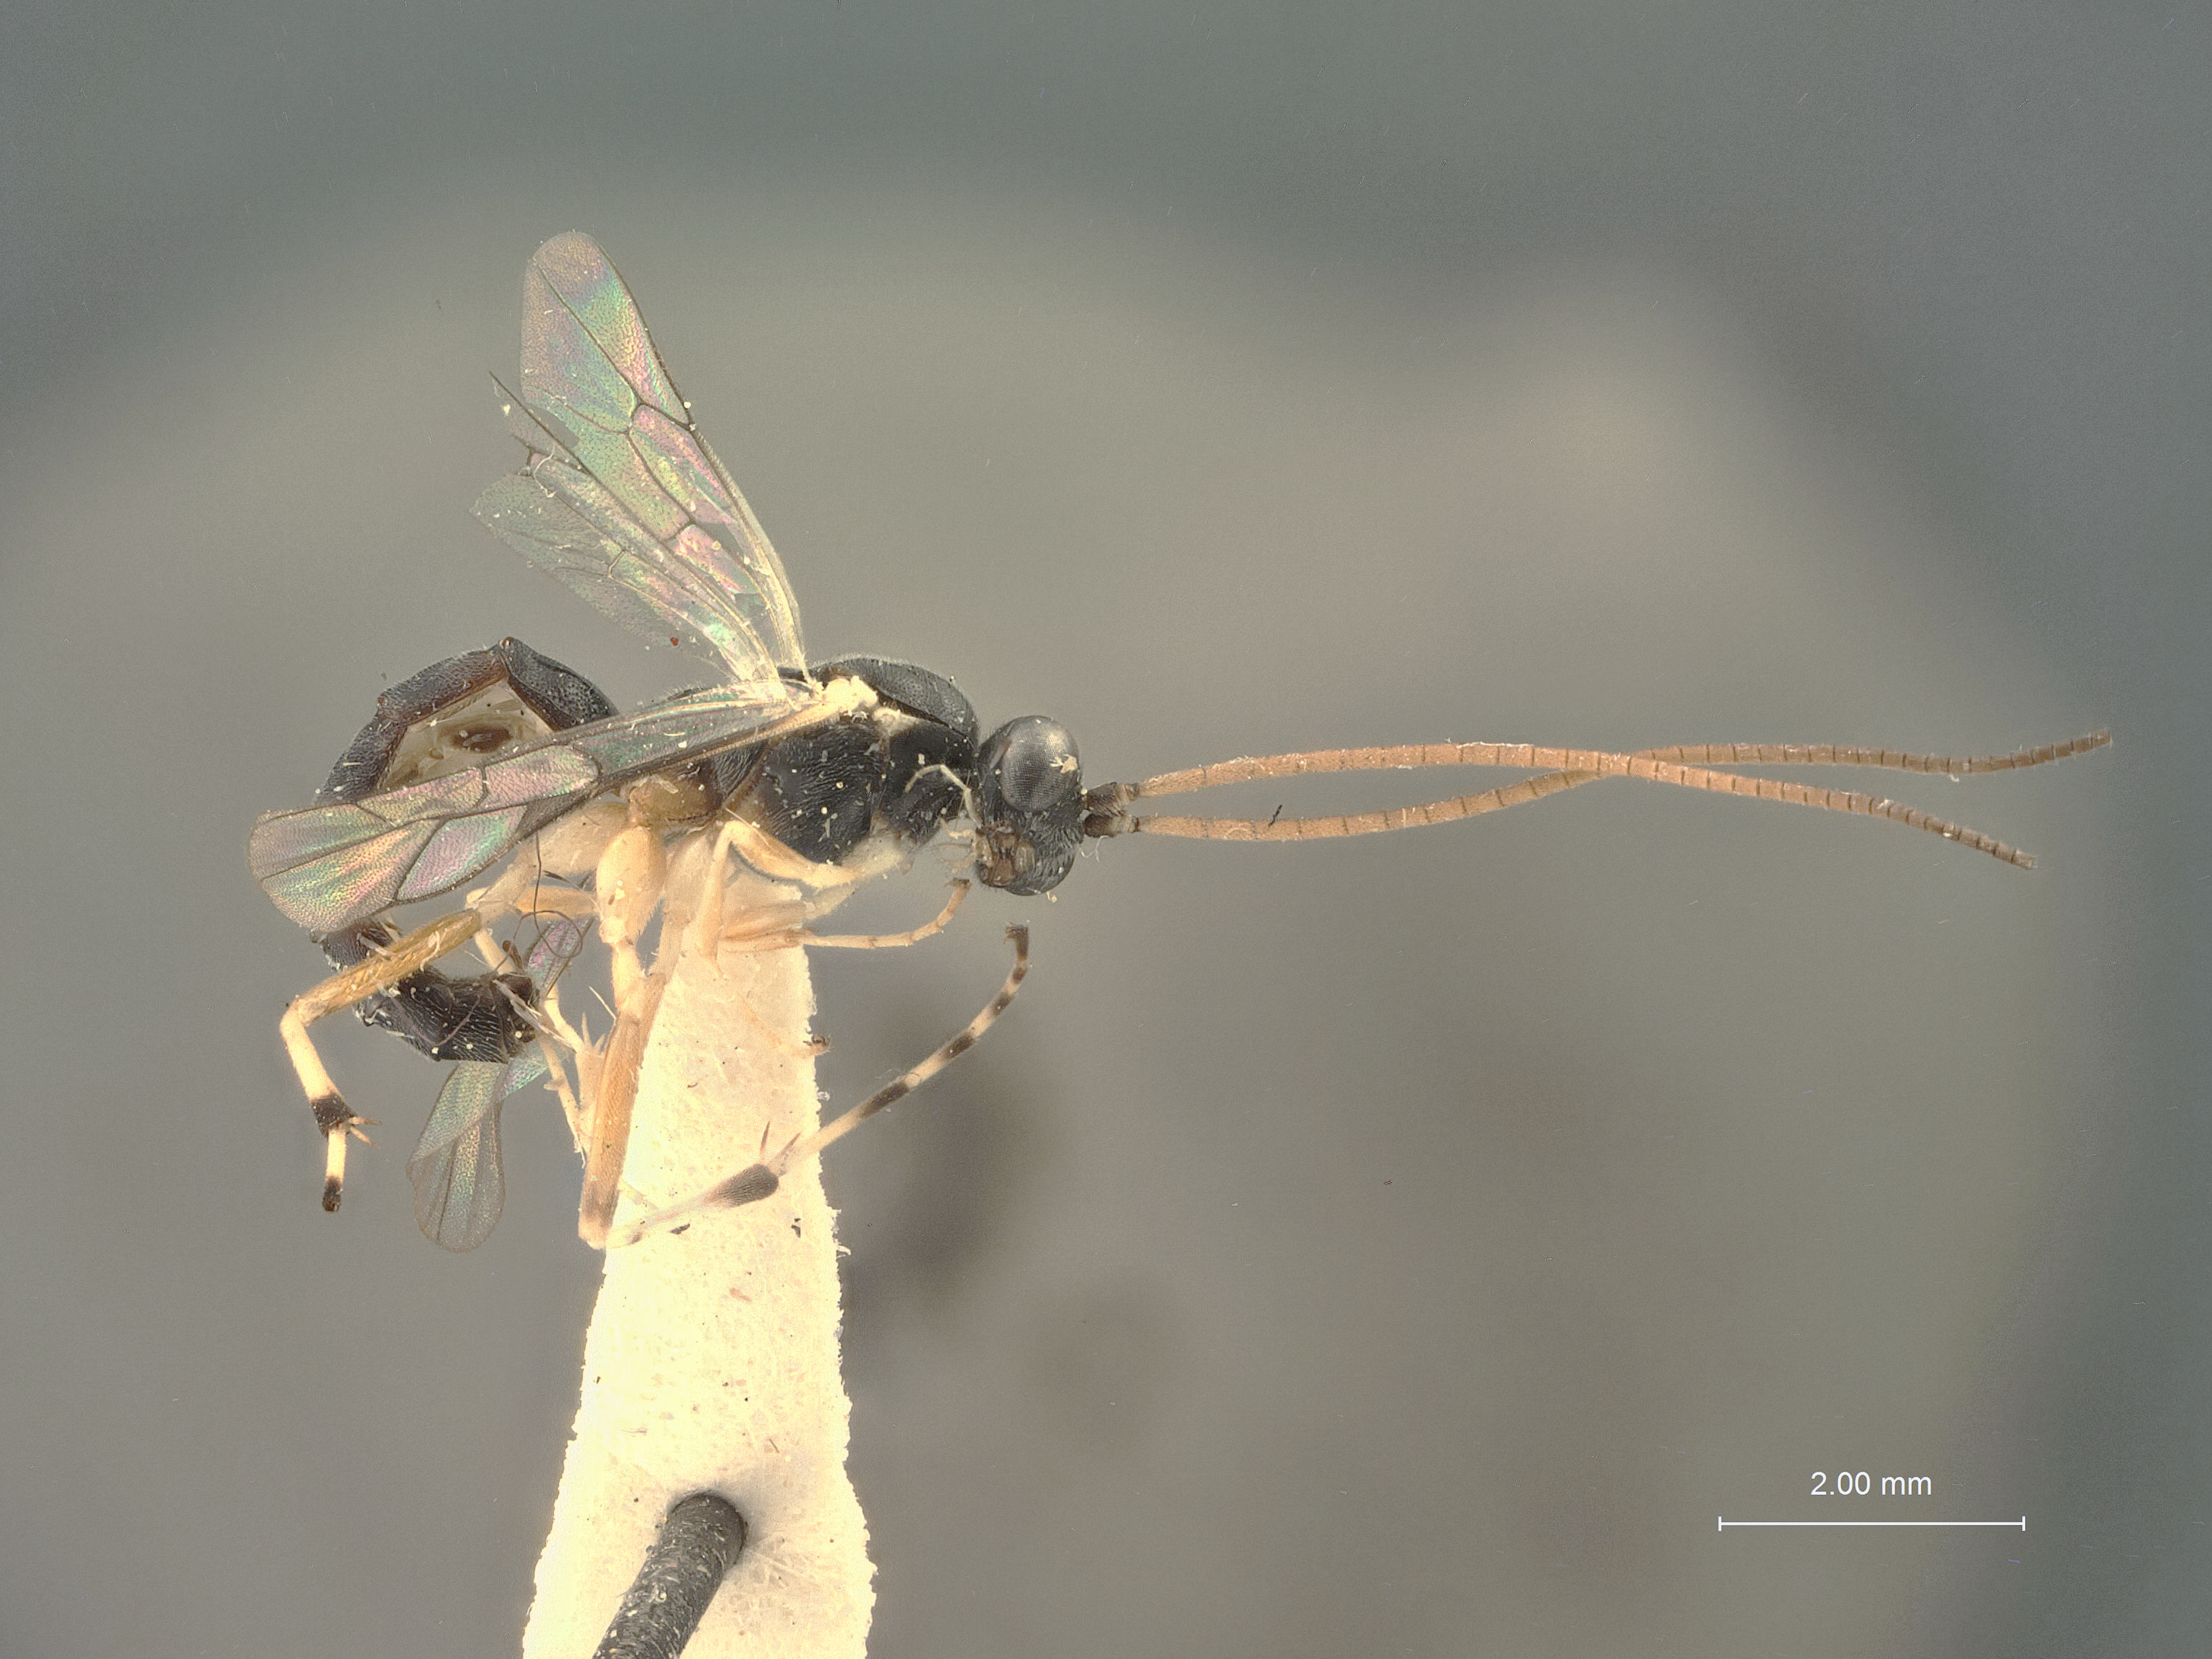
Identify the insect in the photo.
Glypta caryae
